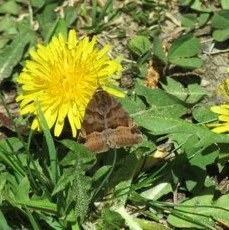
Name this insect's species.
Euclidia glyphica
